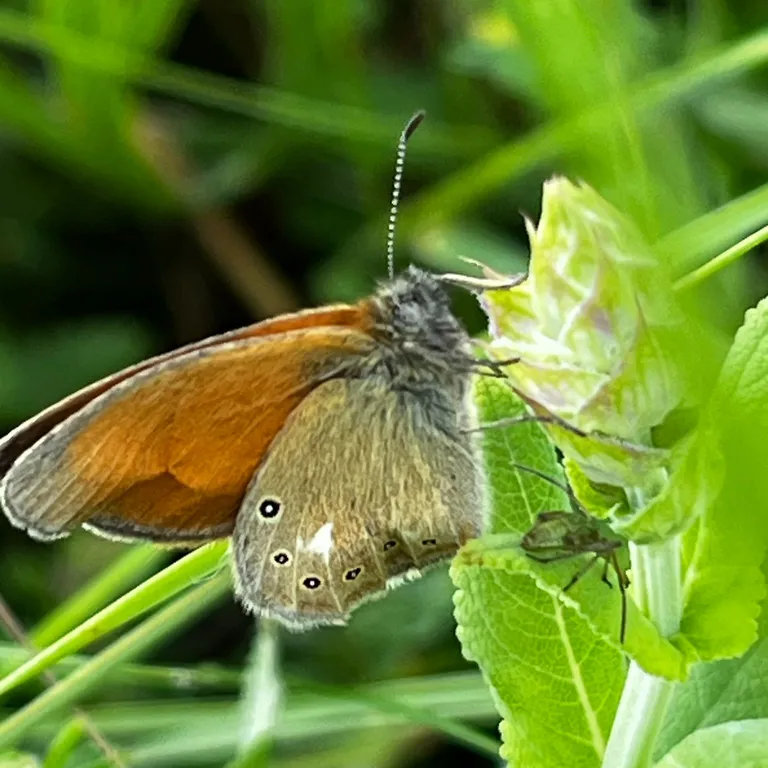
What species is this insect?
Coenonympha glycerion (also Coenonympha iphis)
